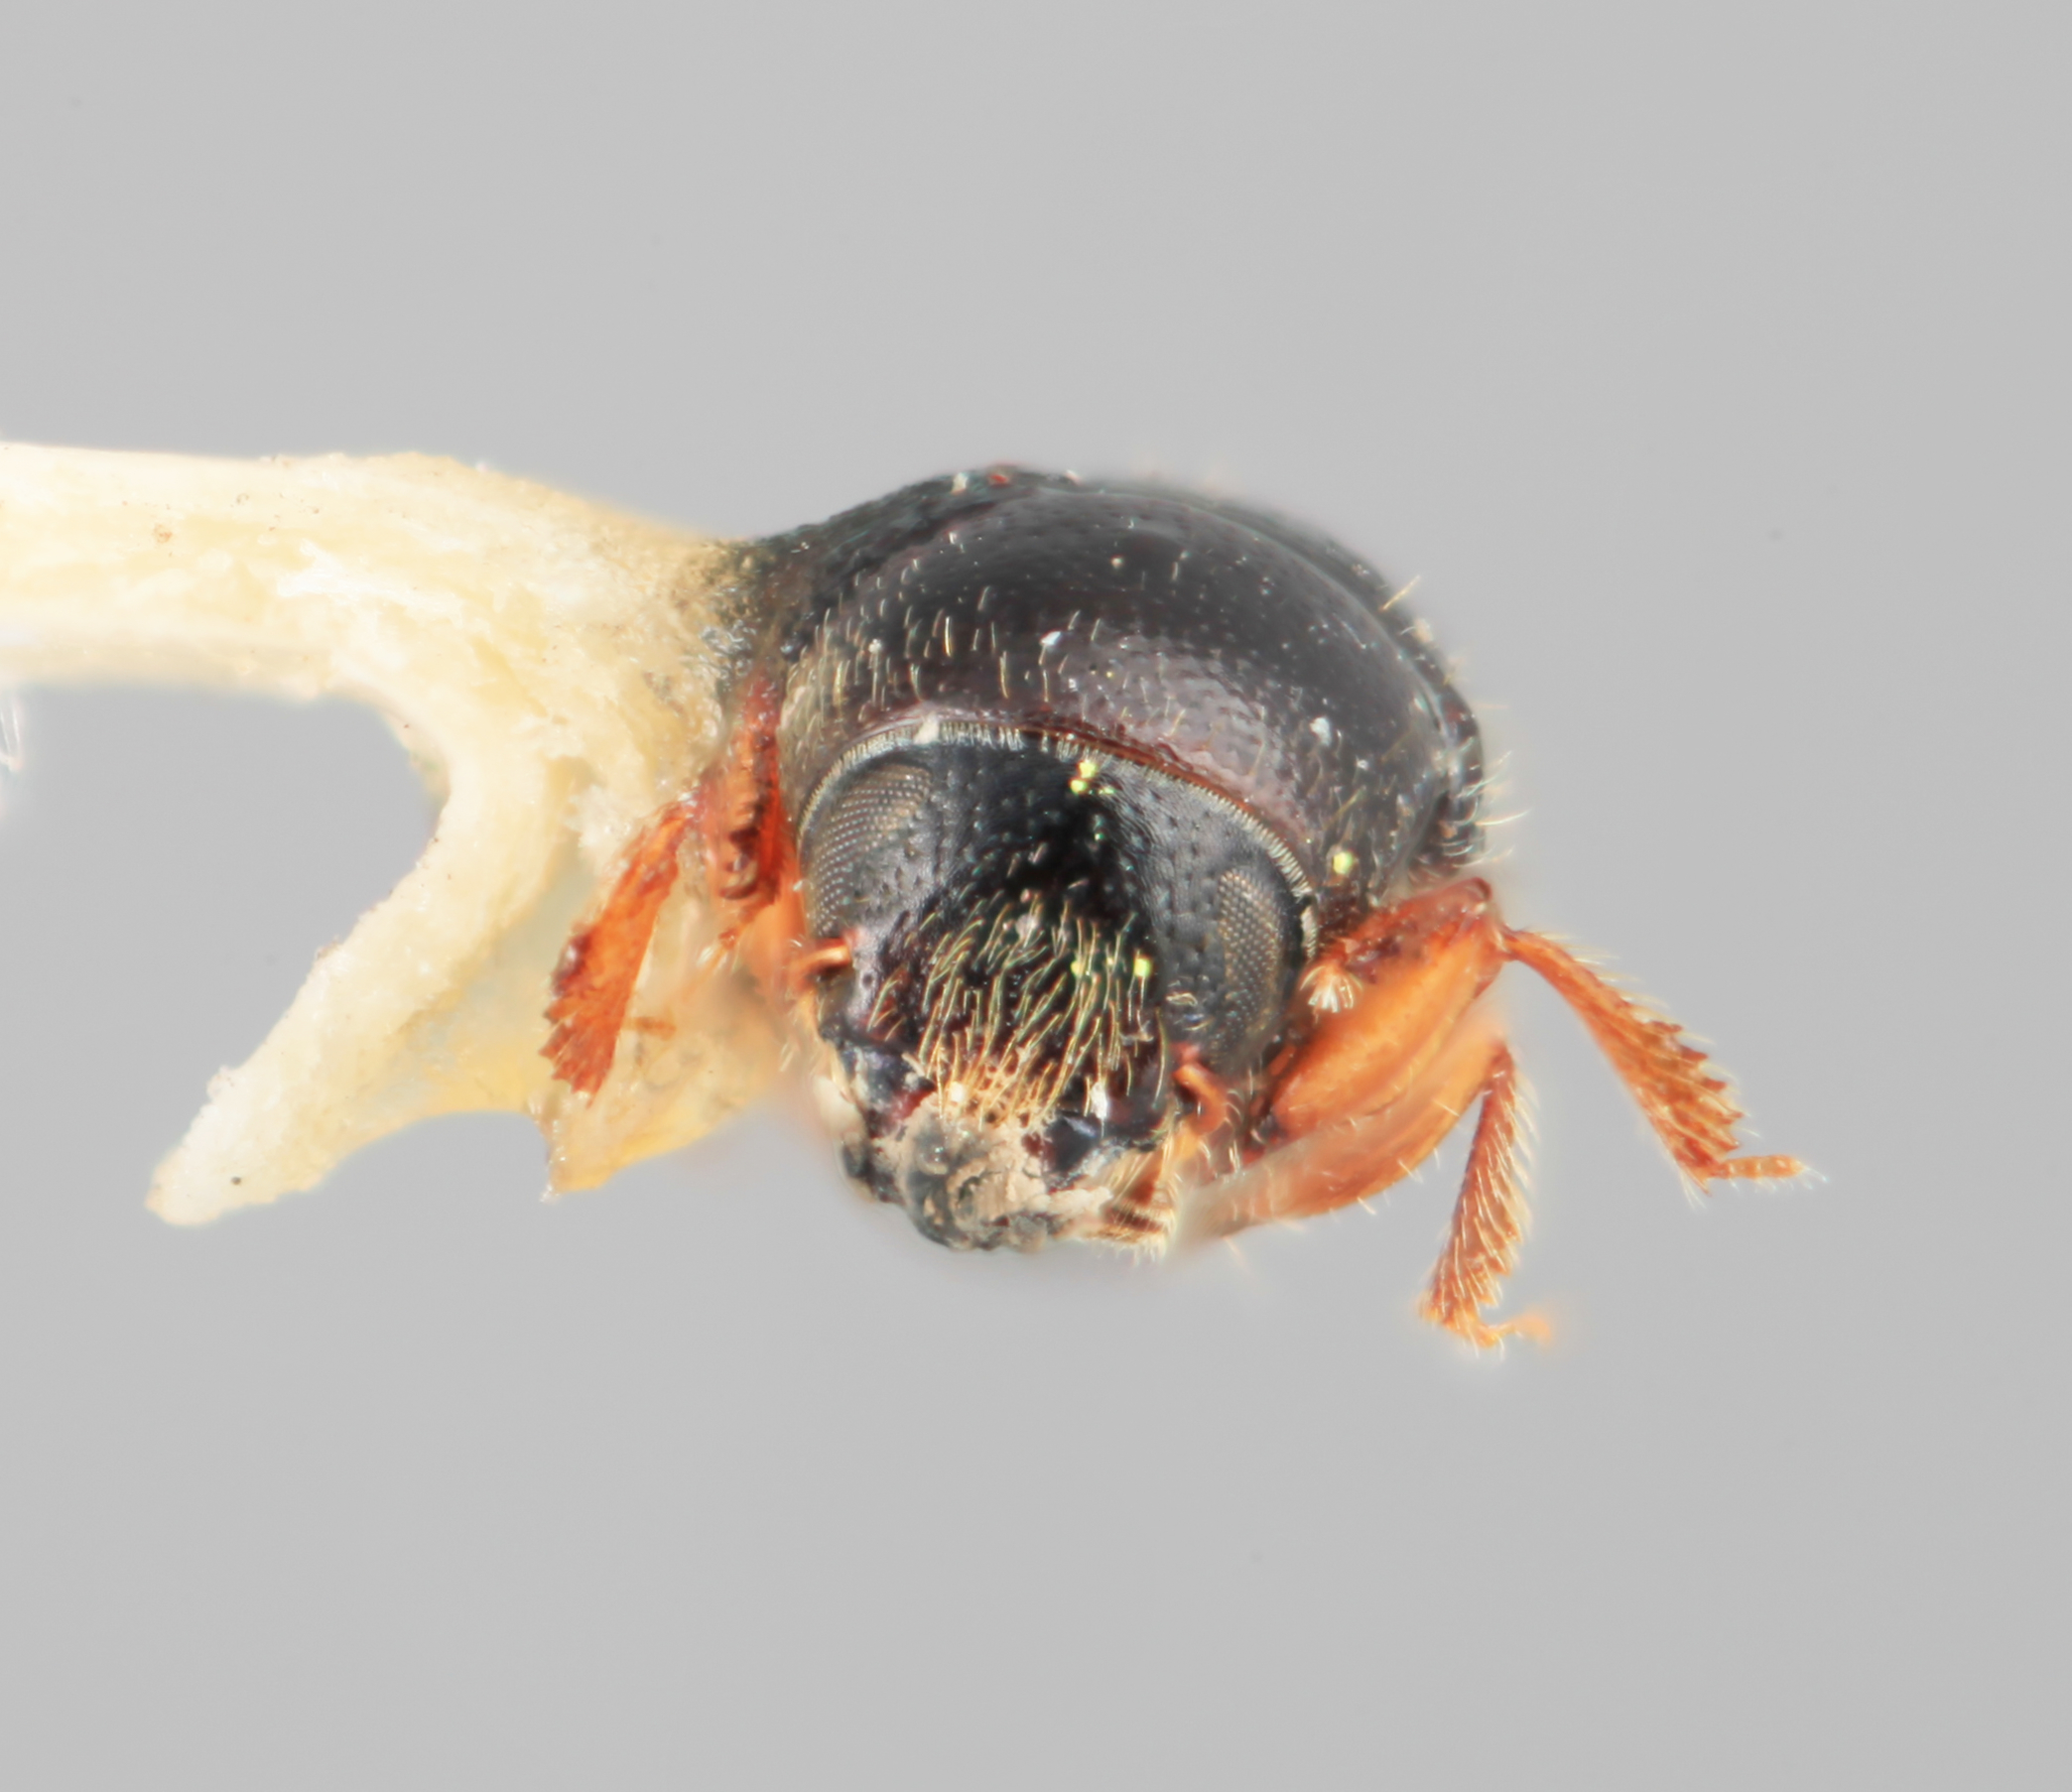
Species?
Scolytodes clusiacolens
